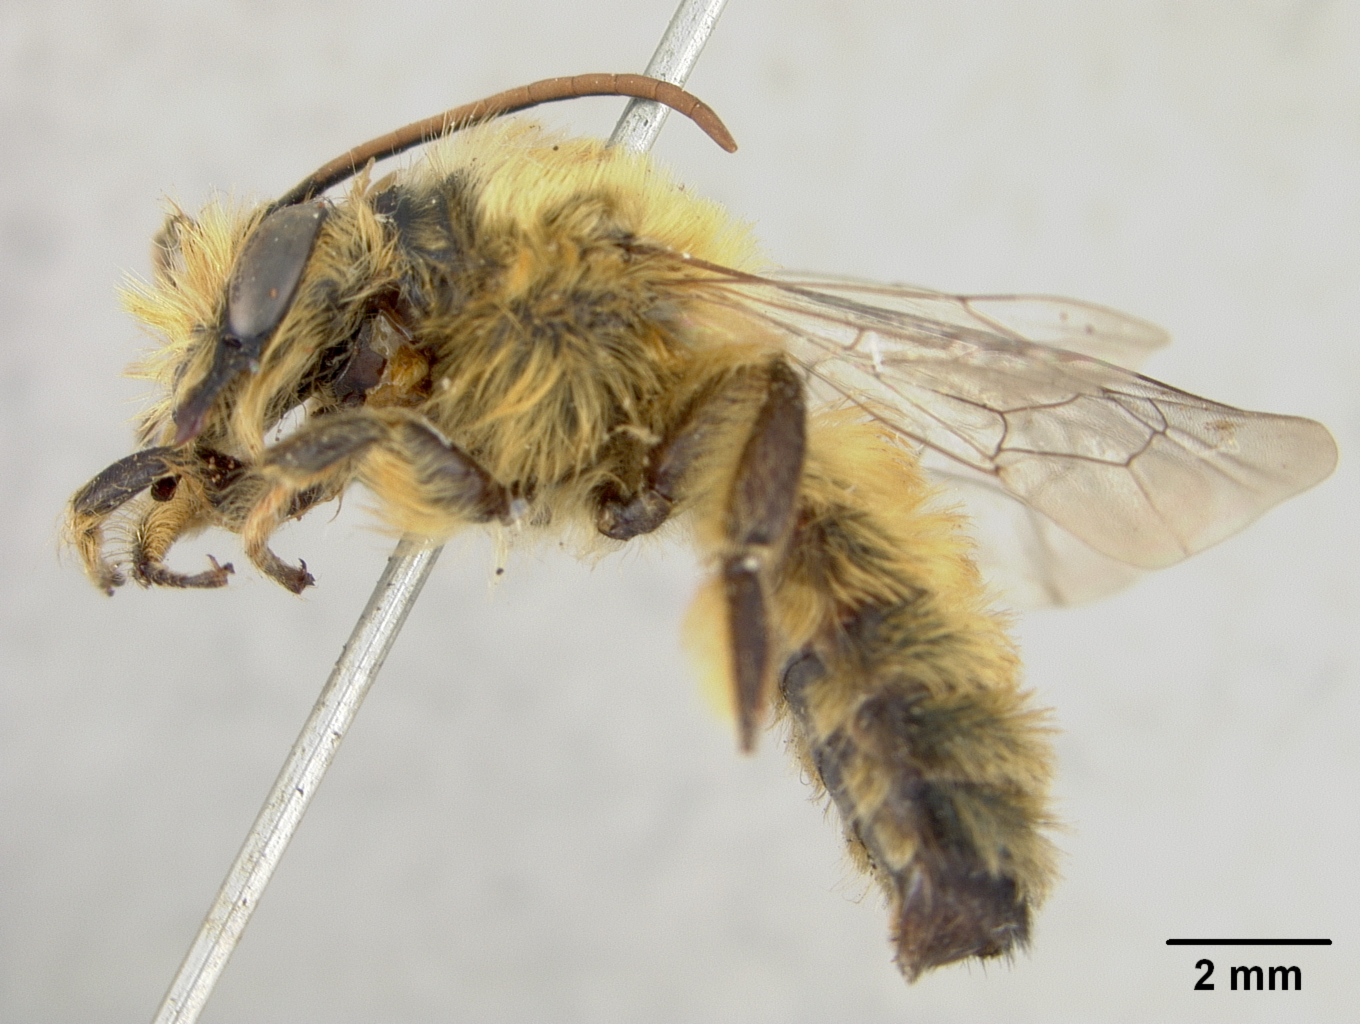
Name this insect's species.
Lonchopria alopex
